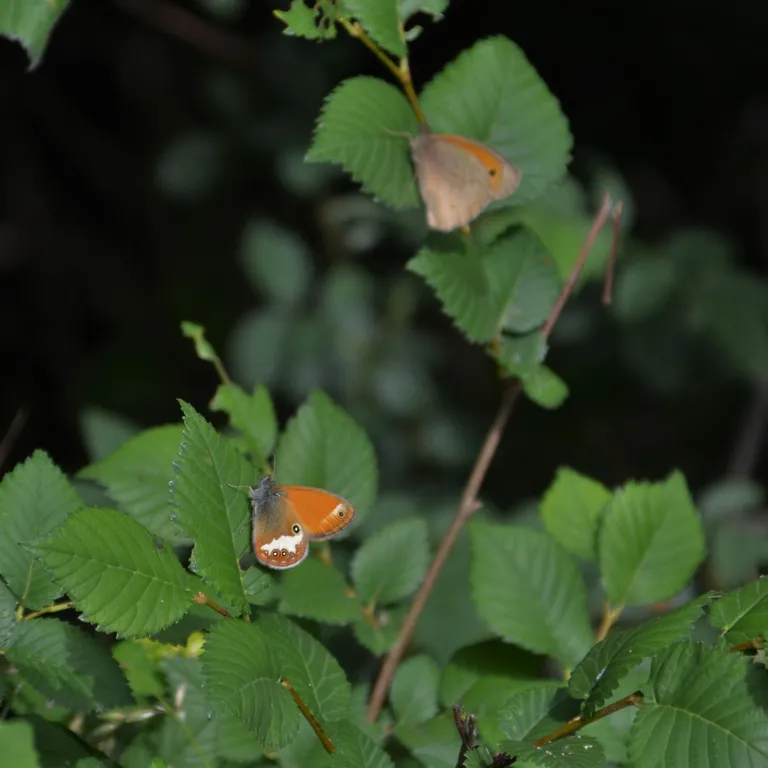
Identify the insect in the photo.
Coenonympha arcania
